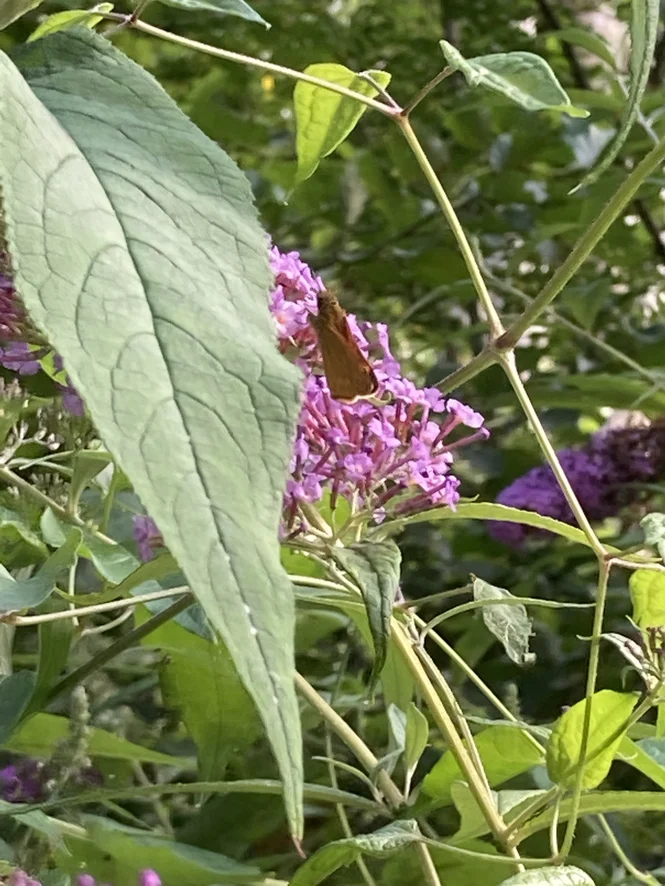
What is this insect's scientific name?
Ochlodes sylvanus (also Ochlodes venata)
